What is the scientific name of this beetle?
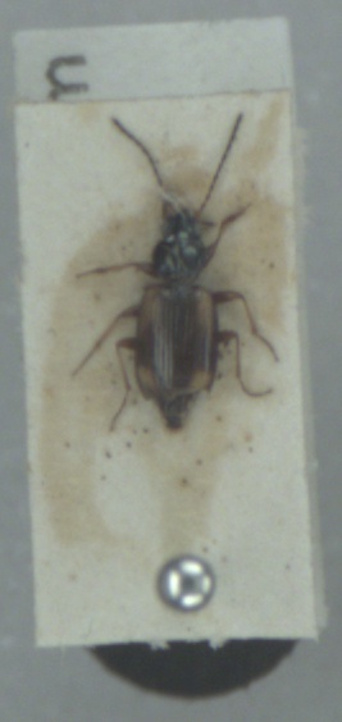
Bembidion bruxellense
